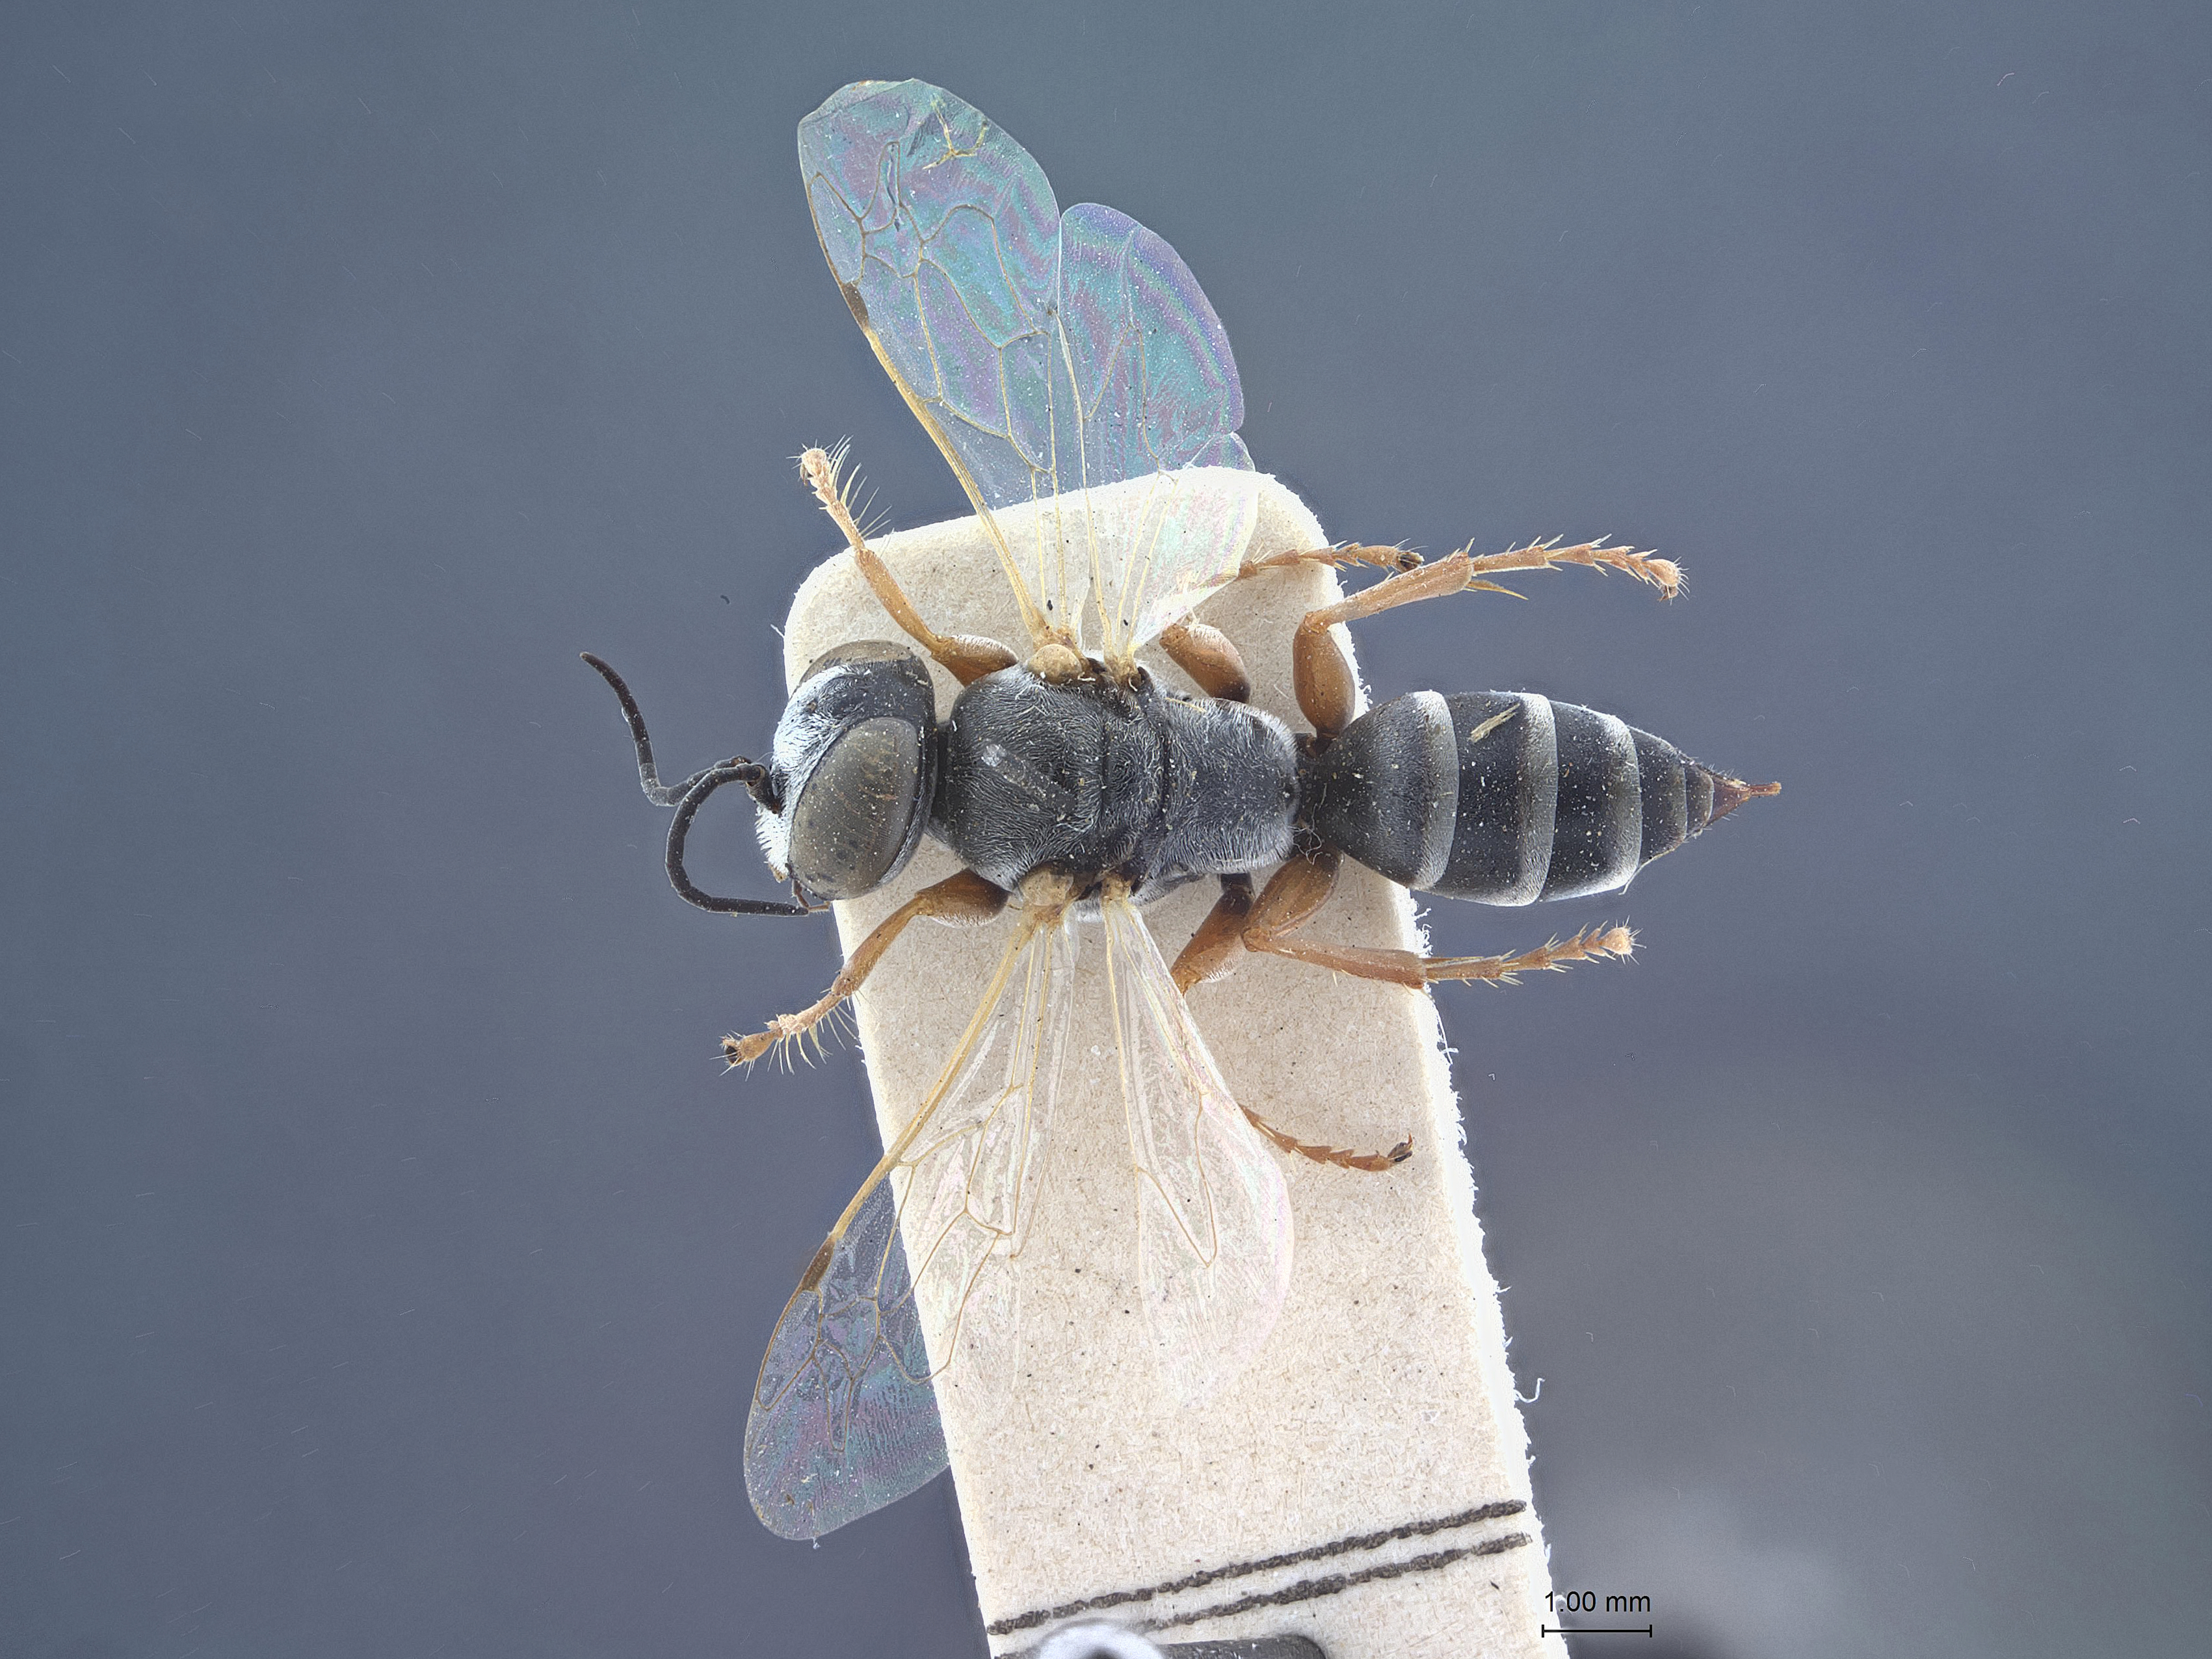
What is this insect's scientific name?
Tachysphex pseudofasiatus
